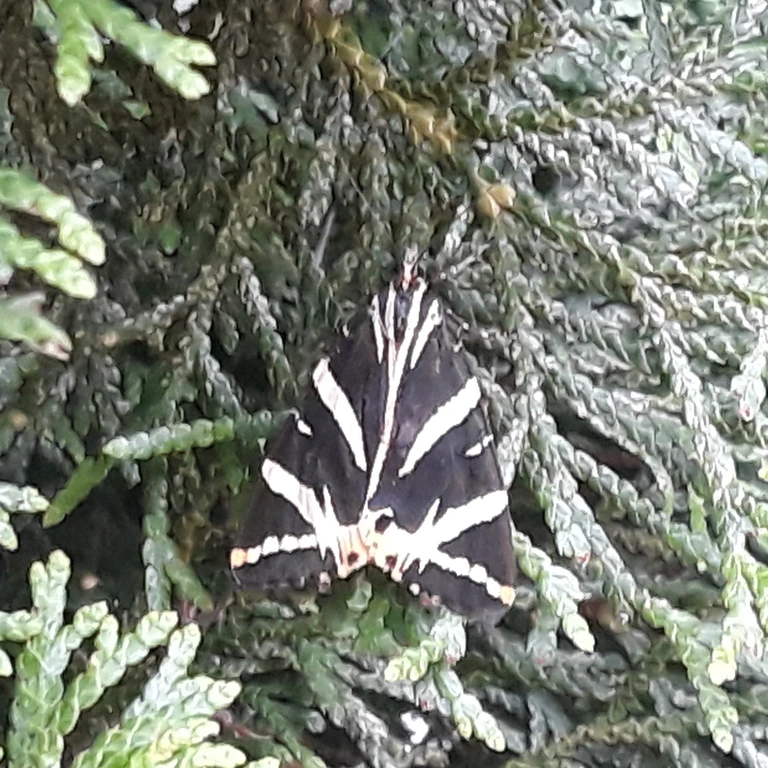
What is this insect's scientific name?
Euplagia quadripunctaria
